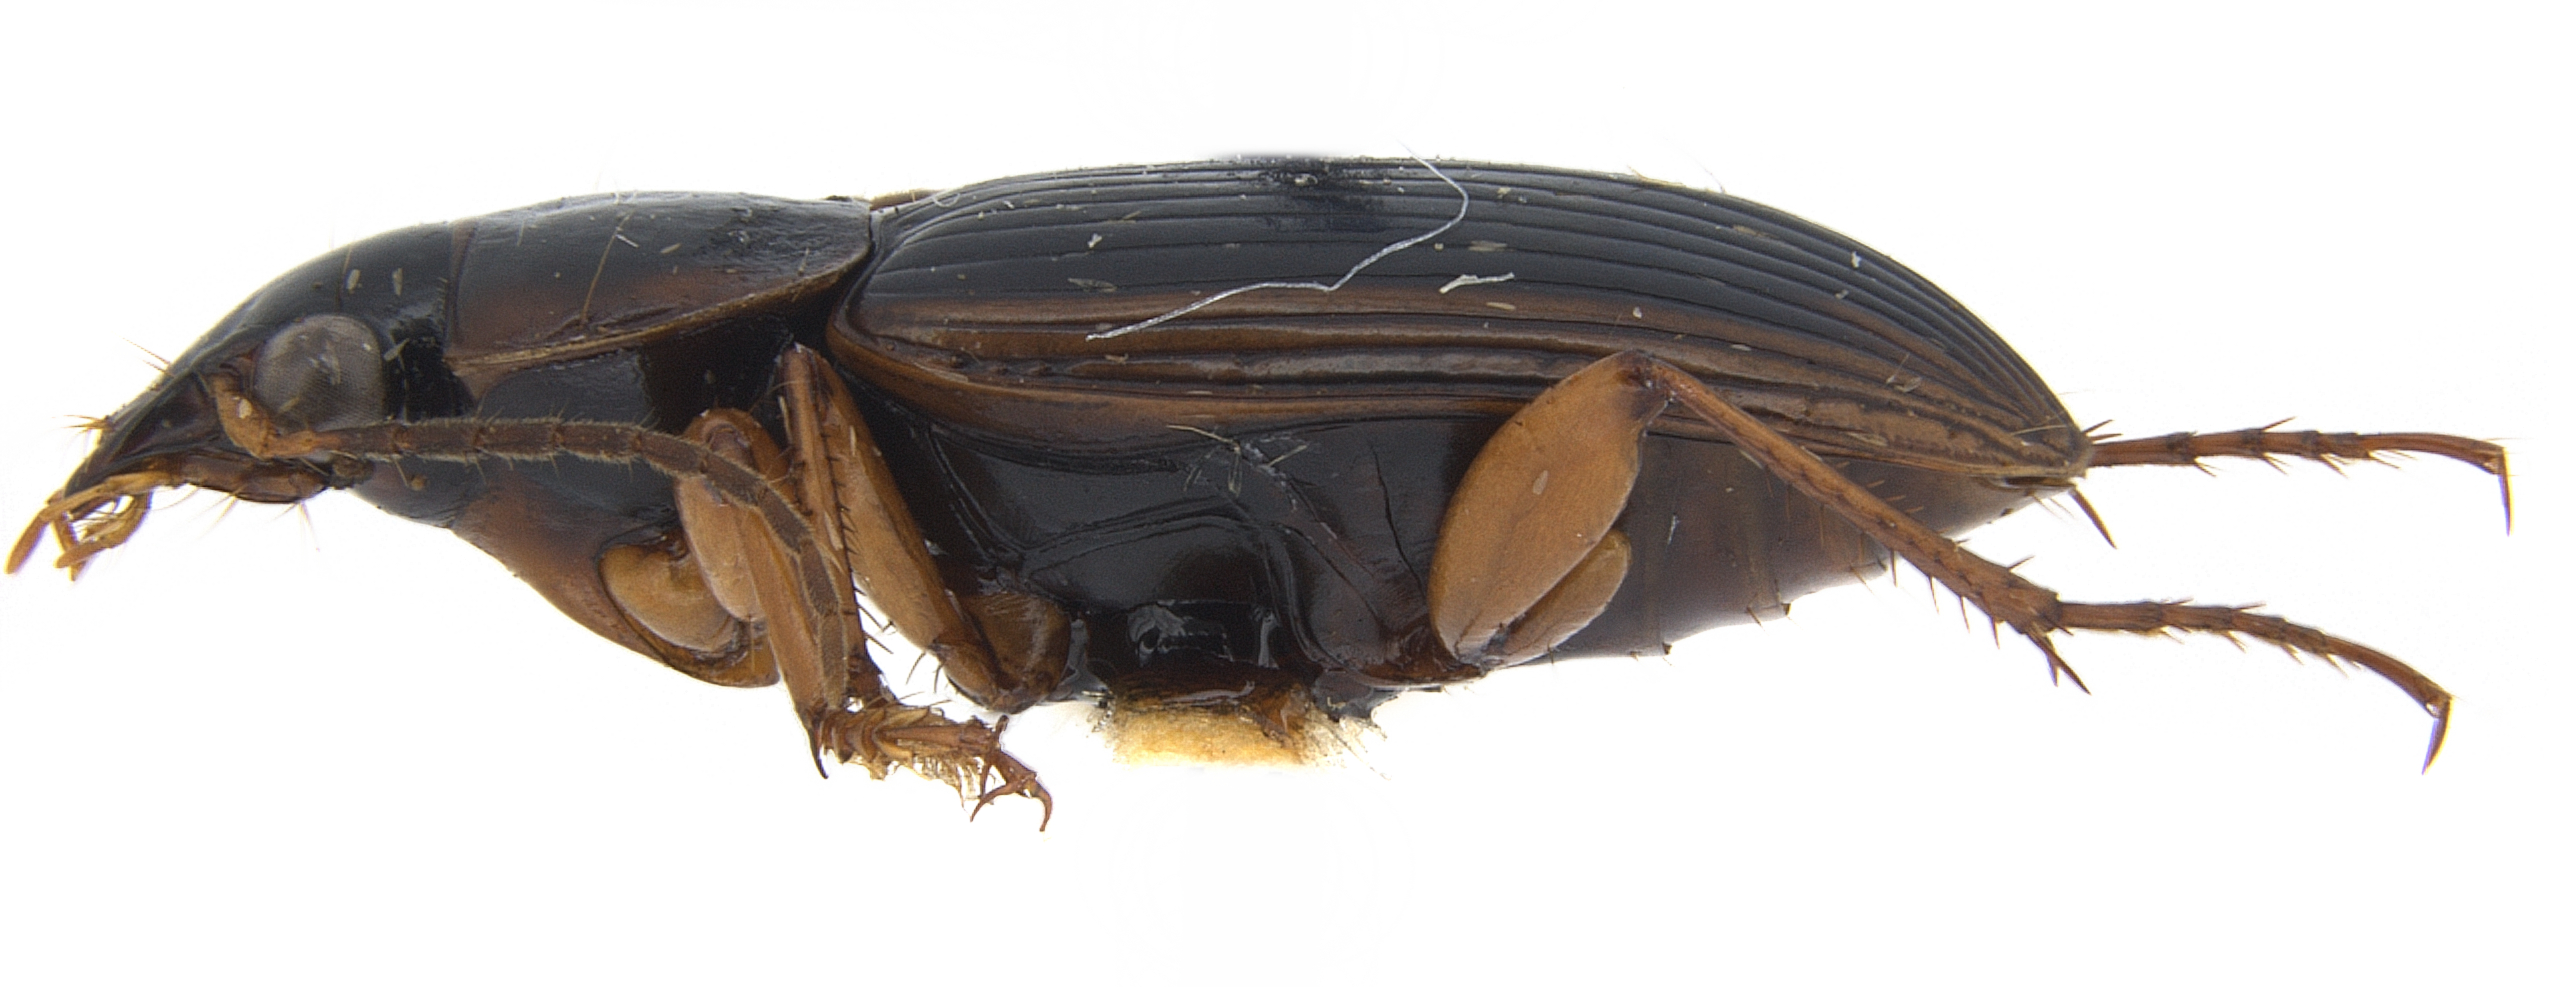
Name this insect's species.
Anoplogenius cyanescens
